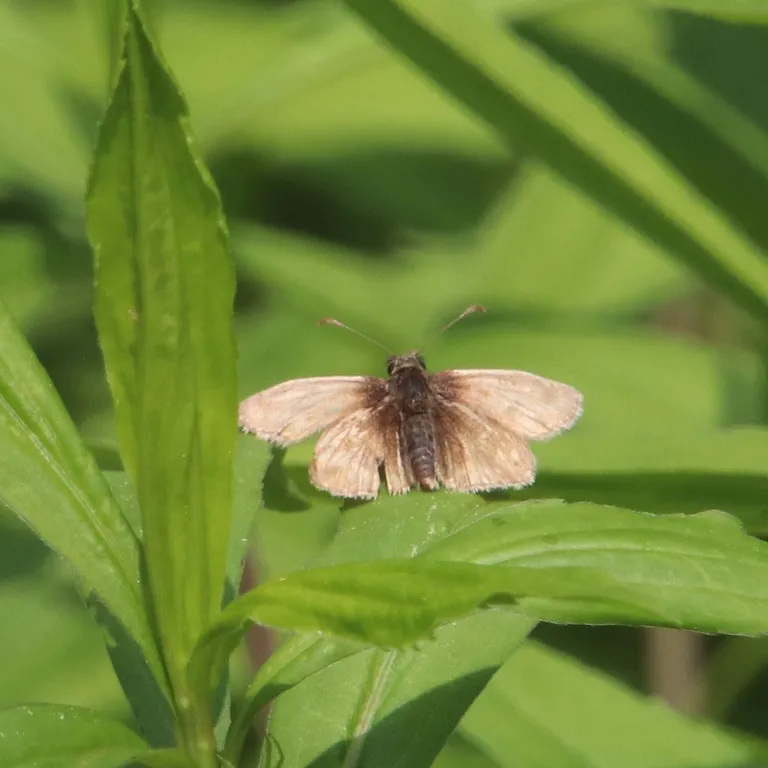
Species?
Erynnis tages
